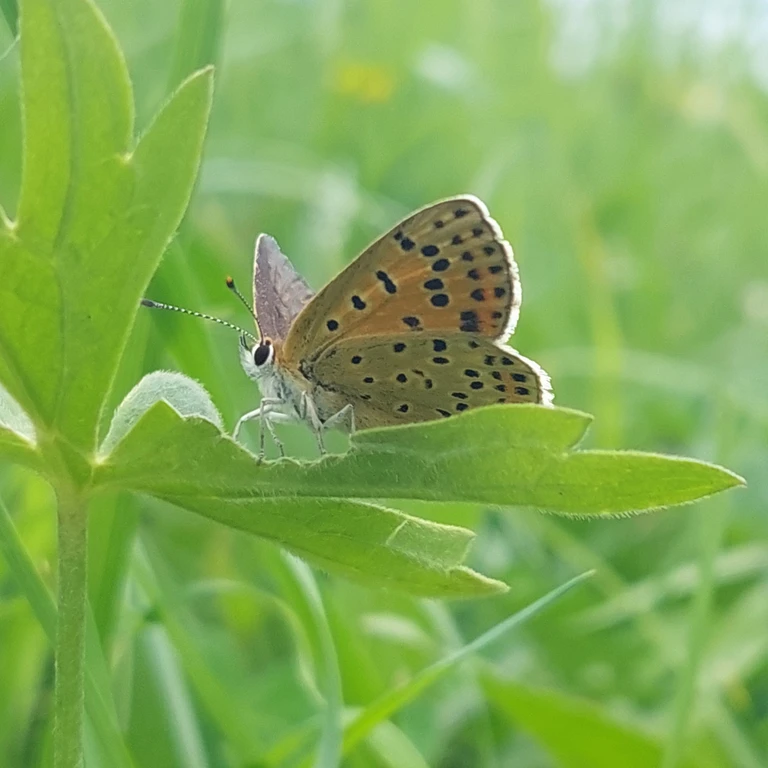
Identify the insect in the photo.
Lycaena tityrus (also Loweia tityrus)
